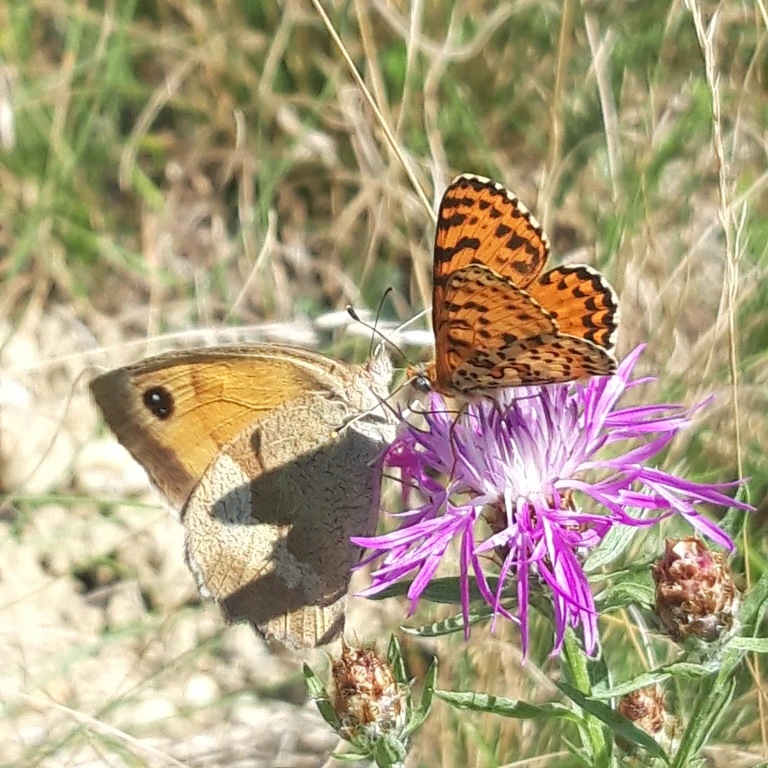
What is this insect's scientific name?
Melitaea didyma
